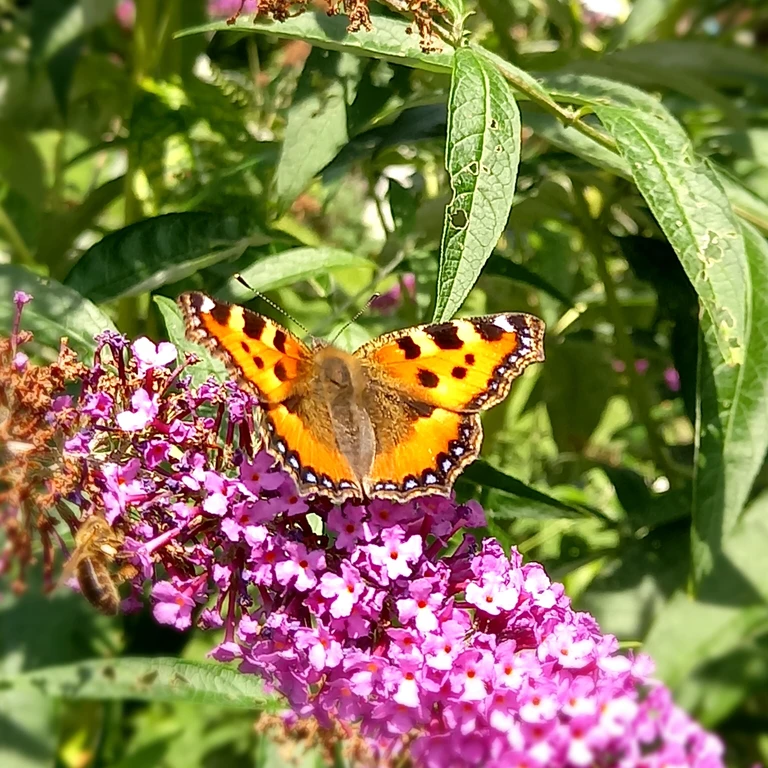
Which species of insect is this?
Aglais urticae
